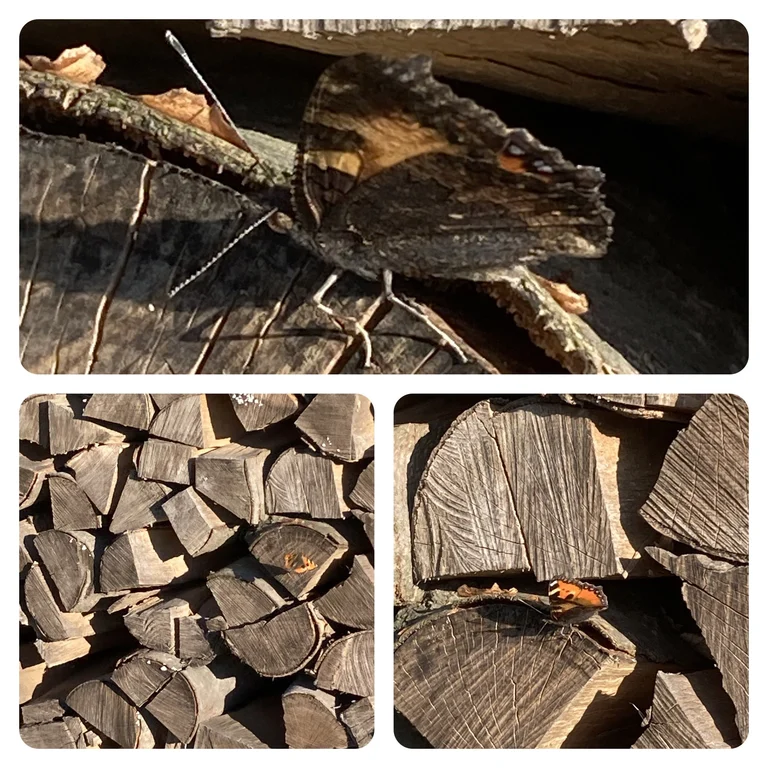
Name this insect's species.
Aglais urticae
